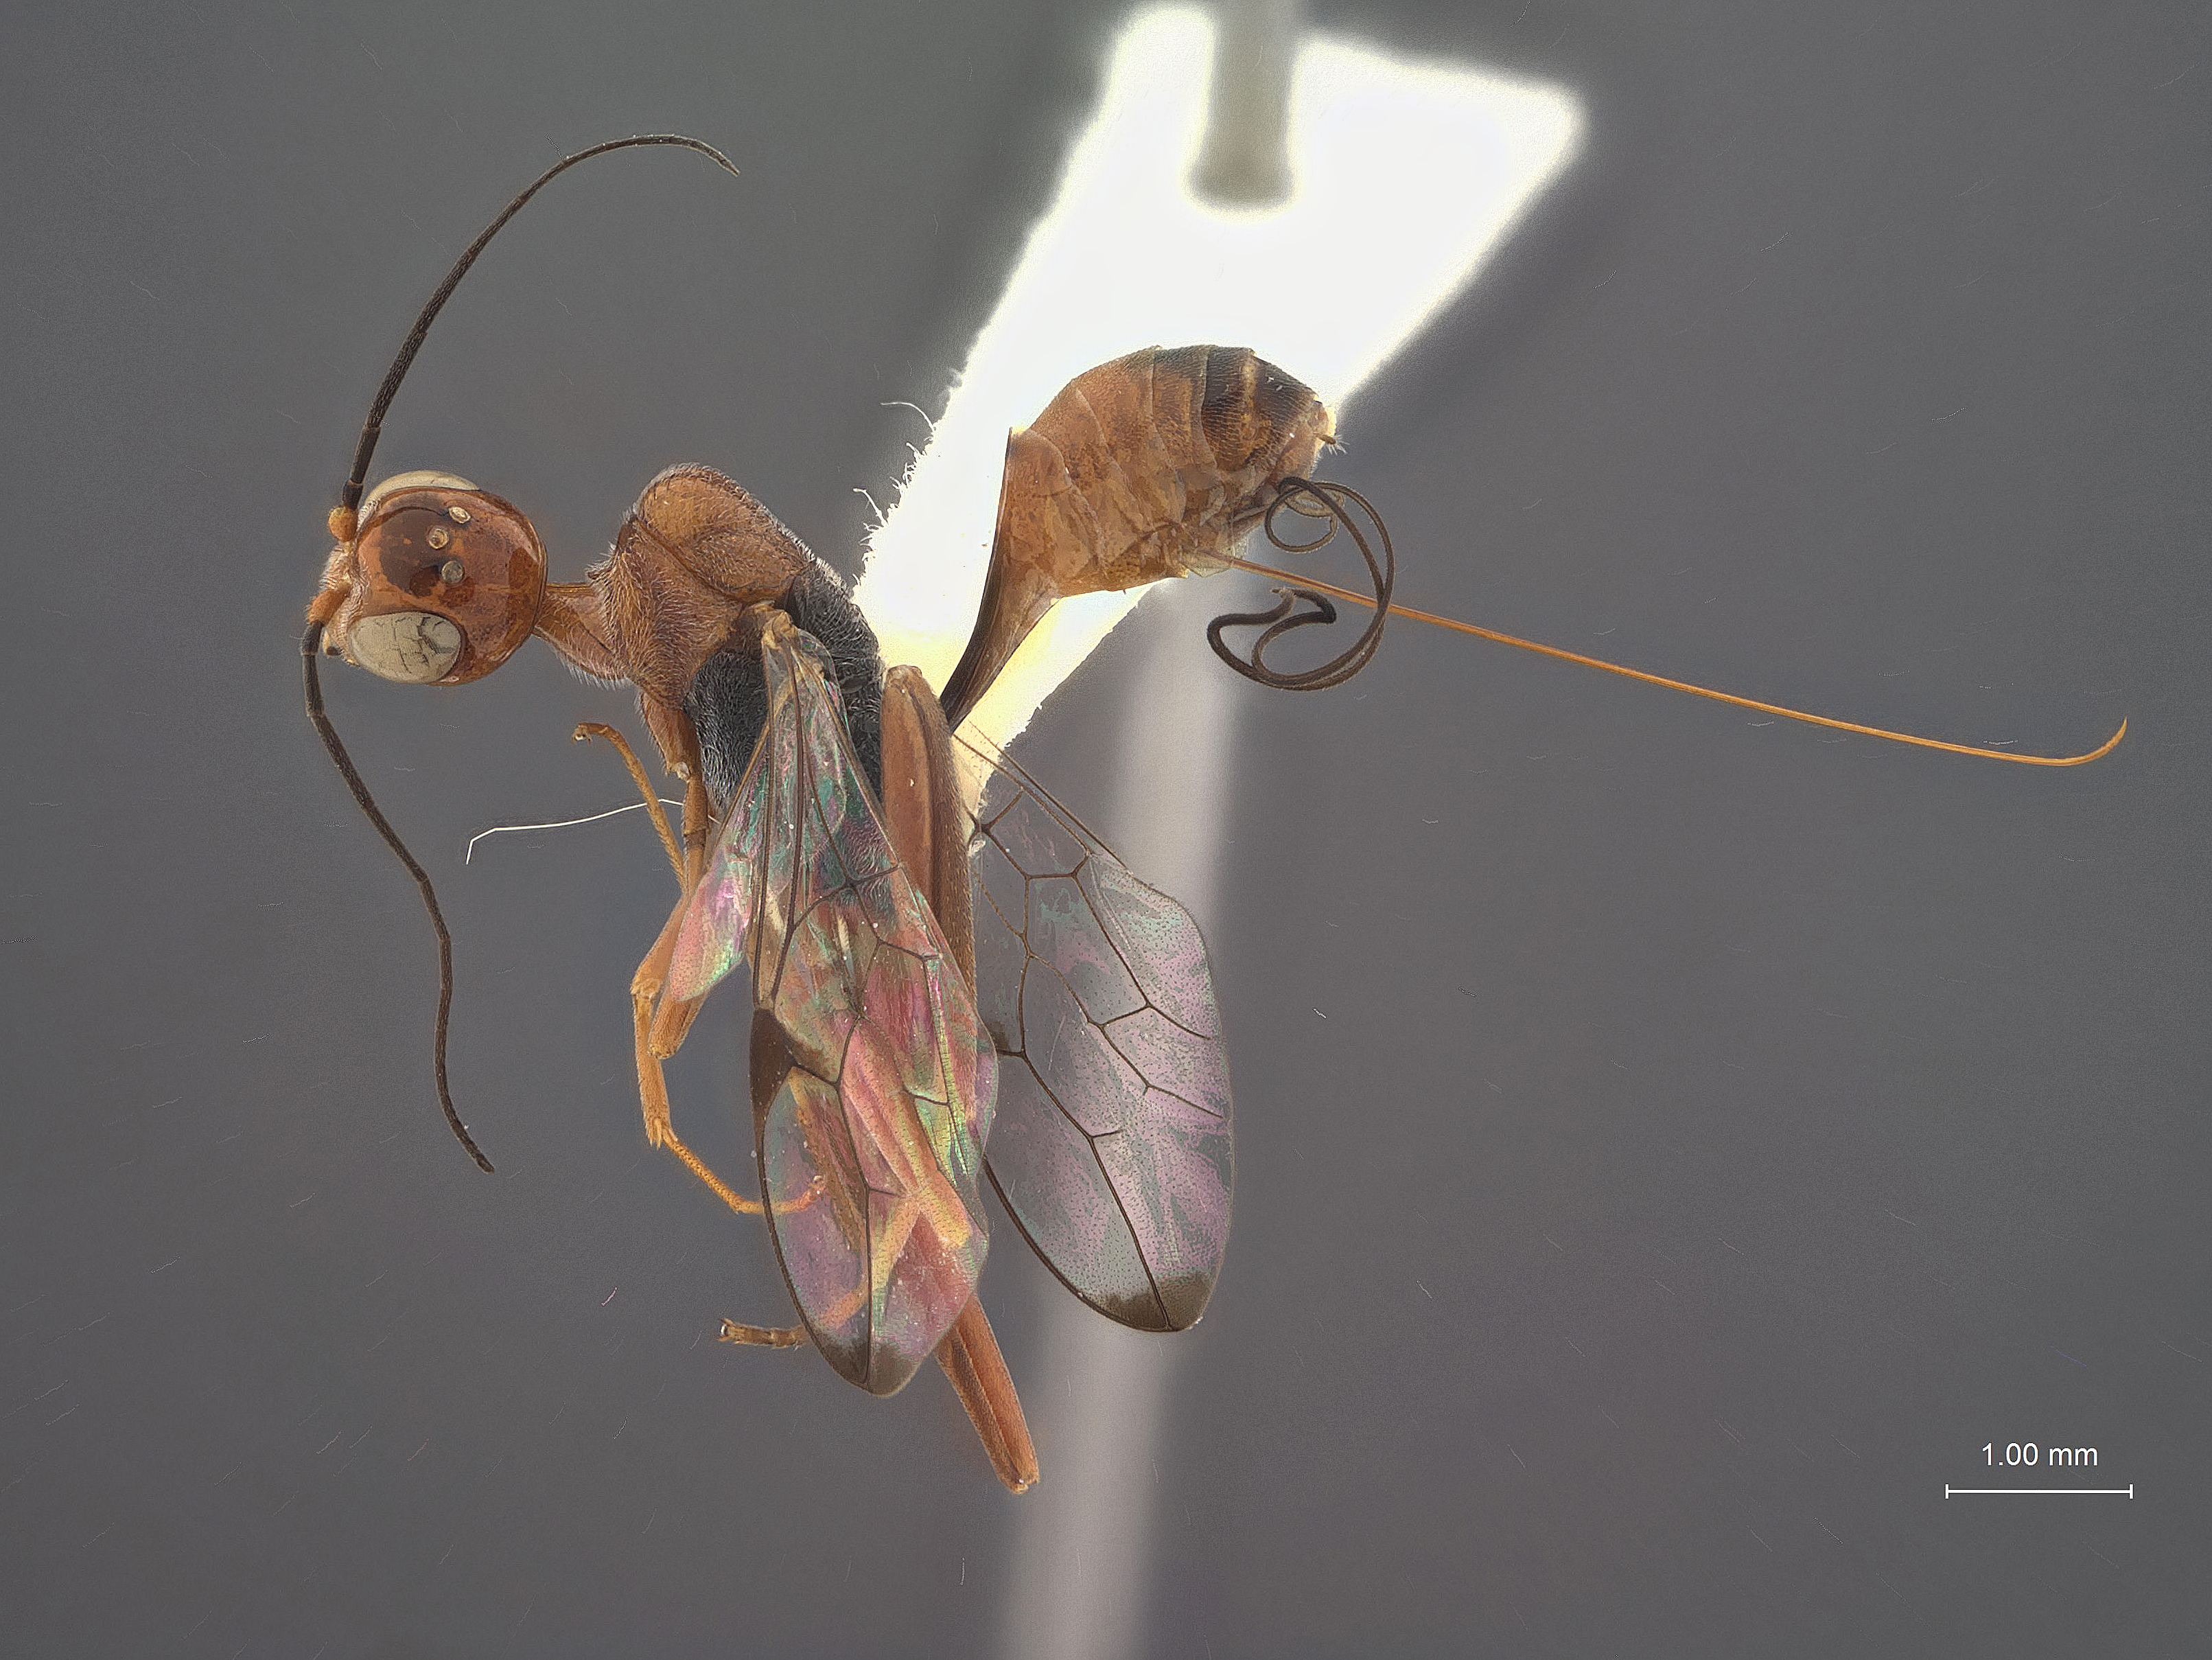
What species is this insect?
Pristaulacus laetus
